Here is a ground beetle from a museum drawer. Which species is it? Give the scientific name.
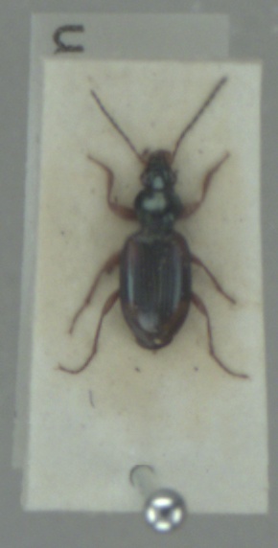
Bembidion tetracolum
